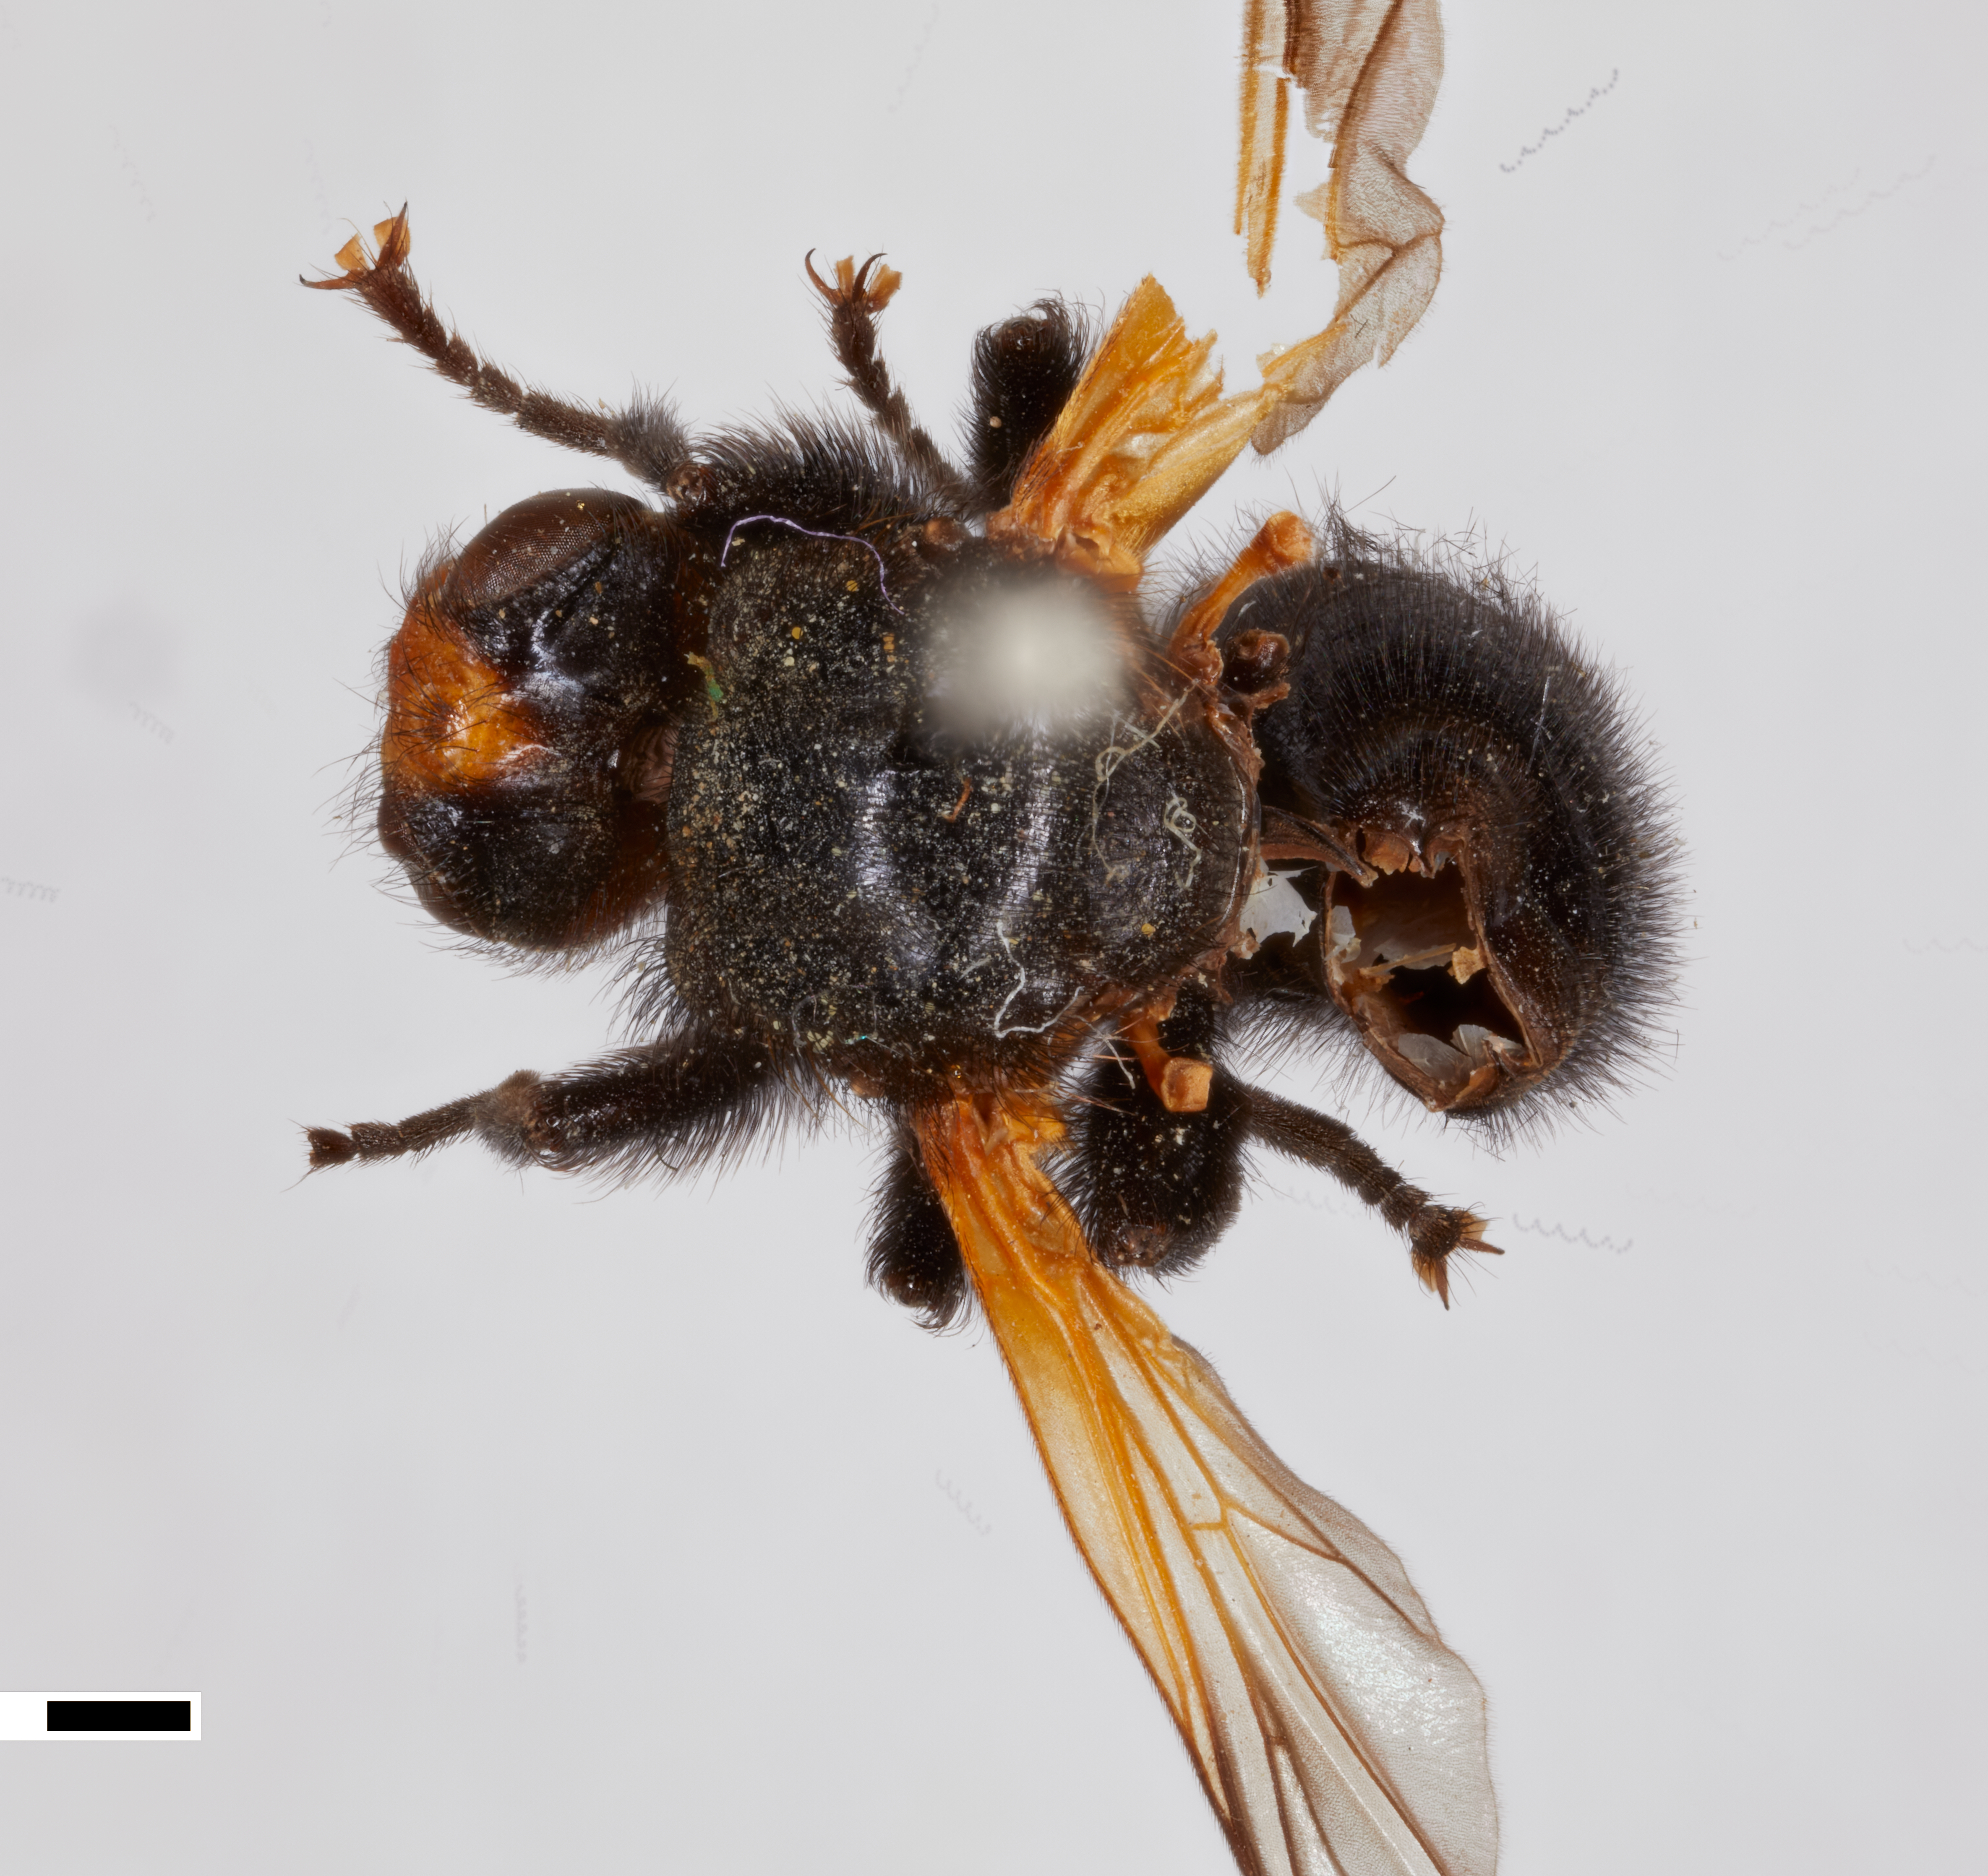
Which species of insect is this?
Melanosoma carbonaria
